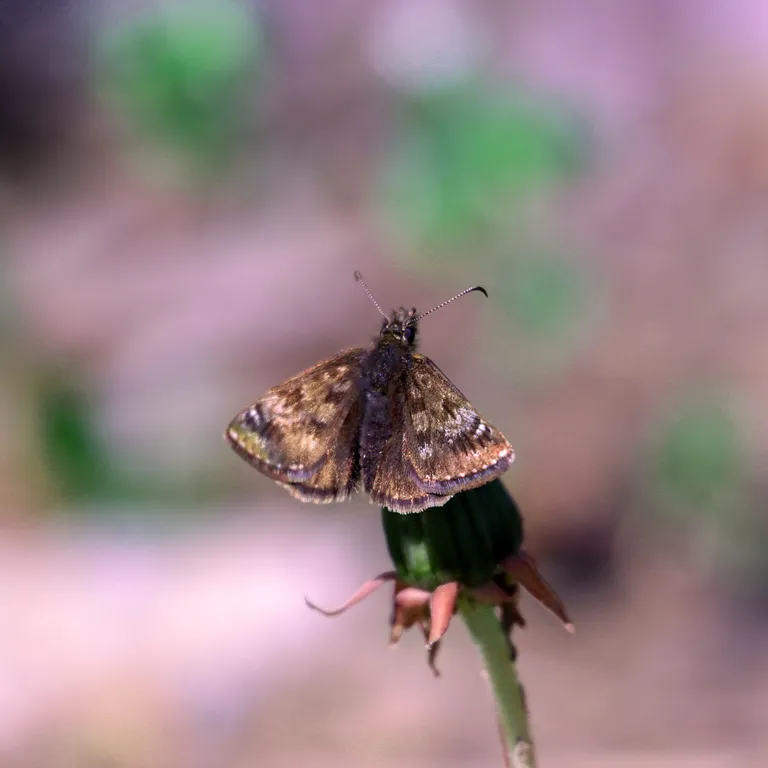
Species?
Erynnis tages
